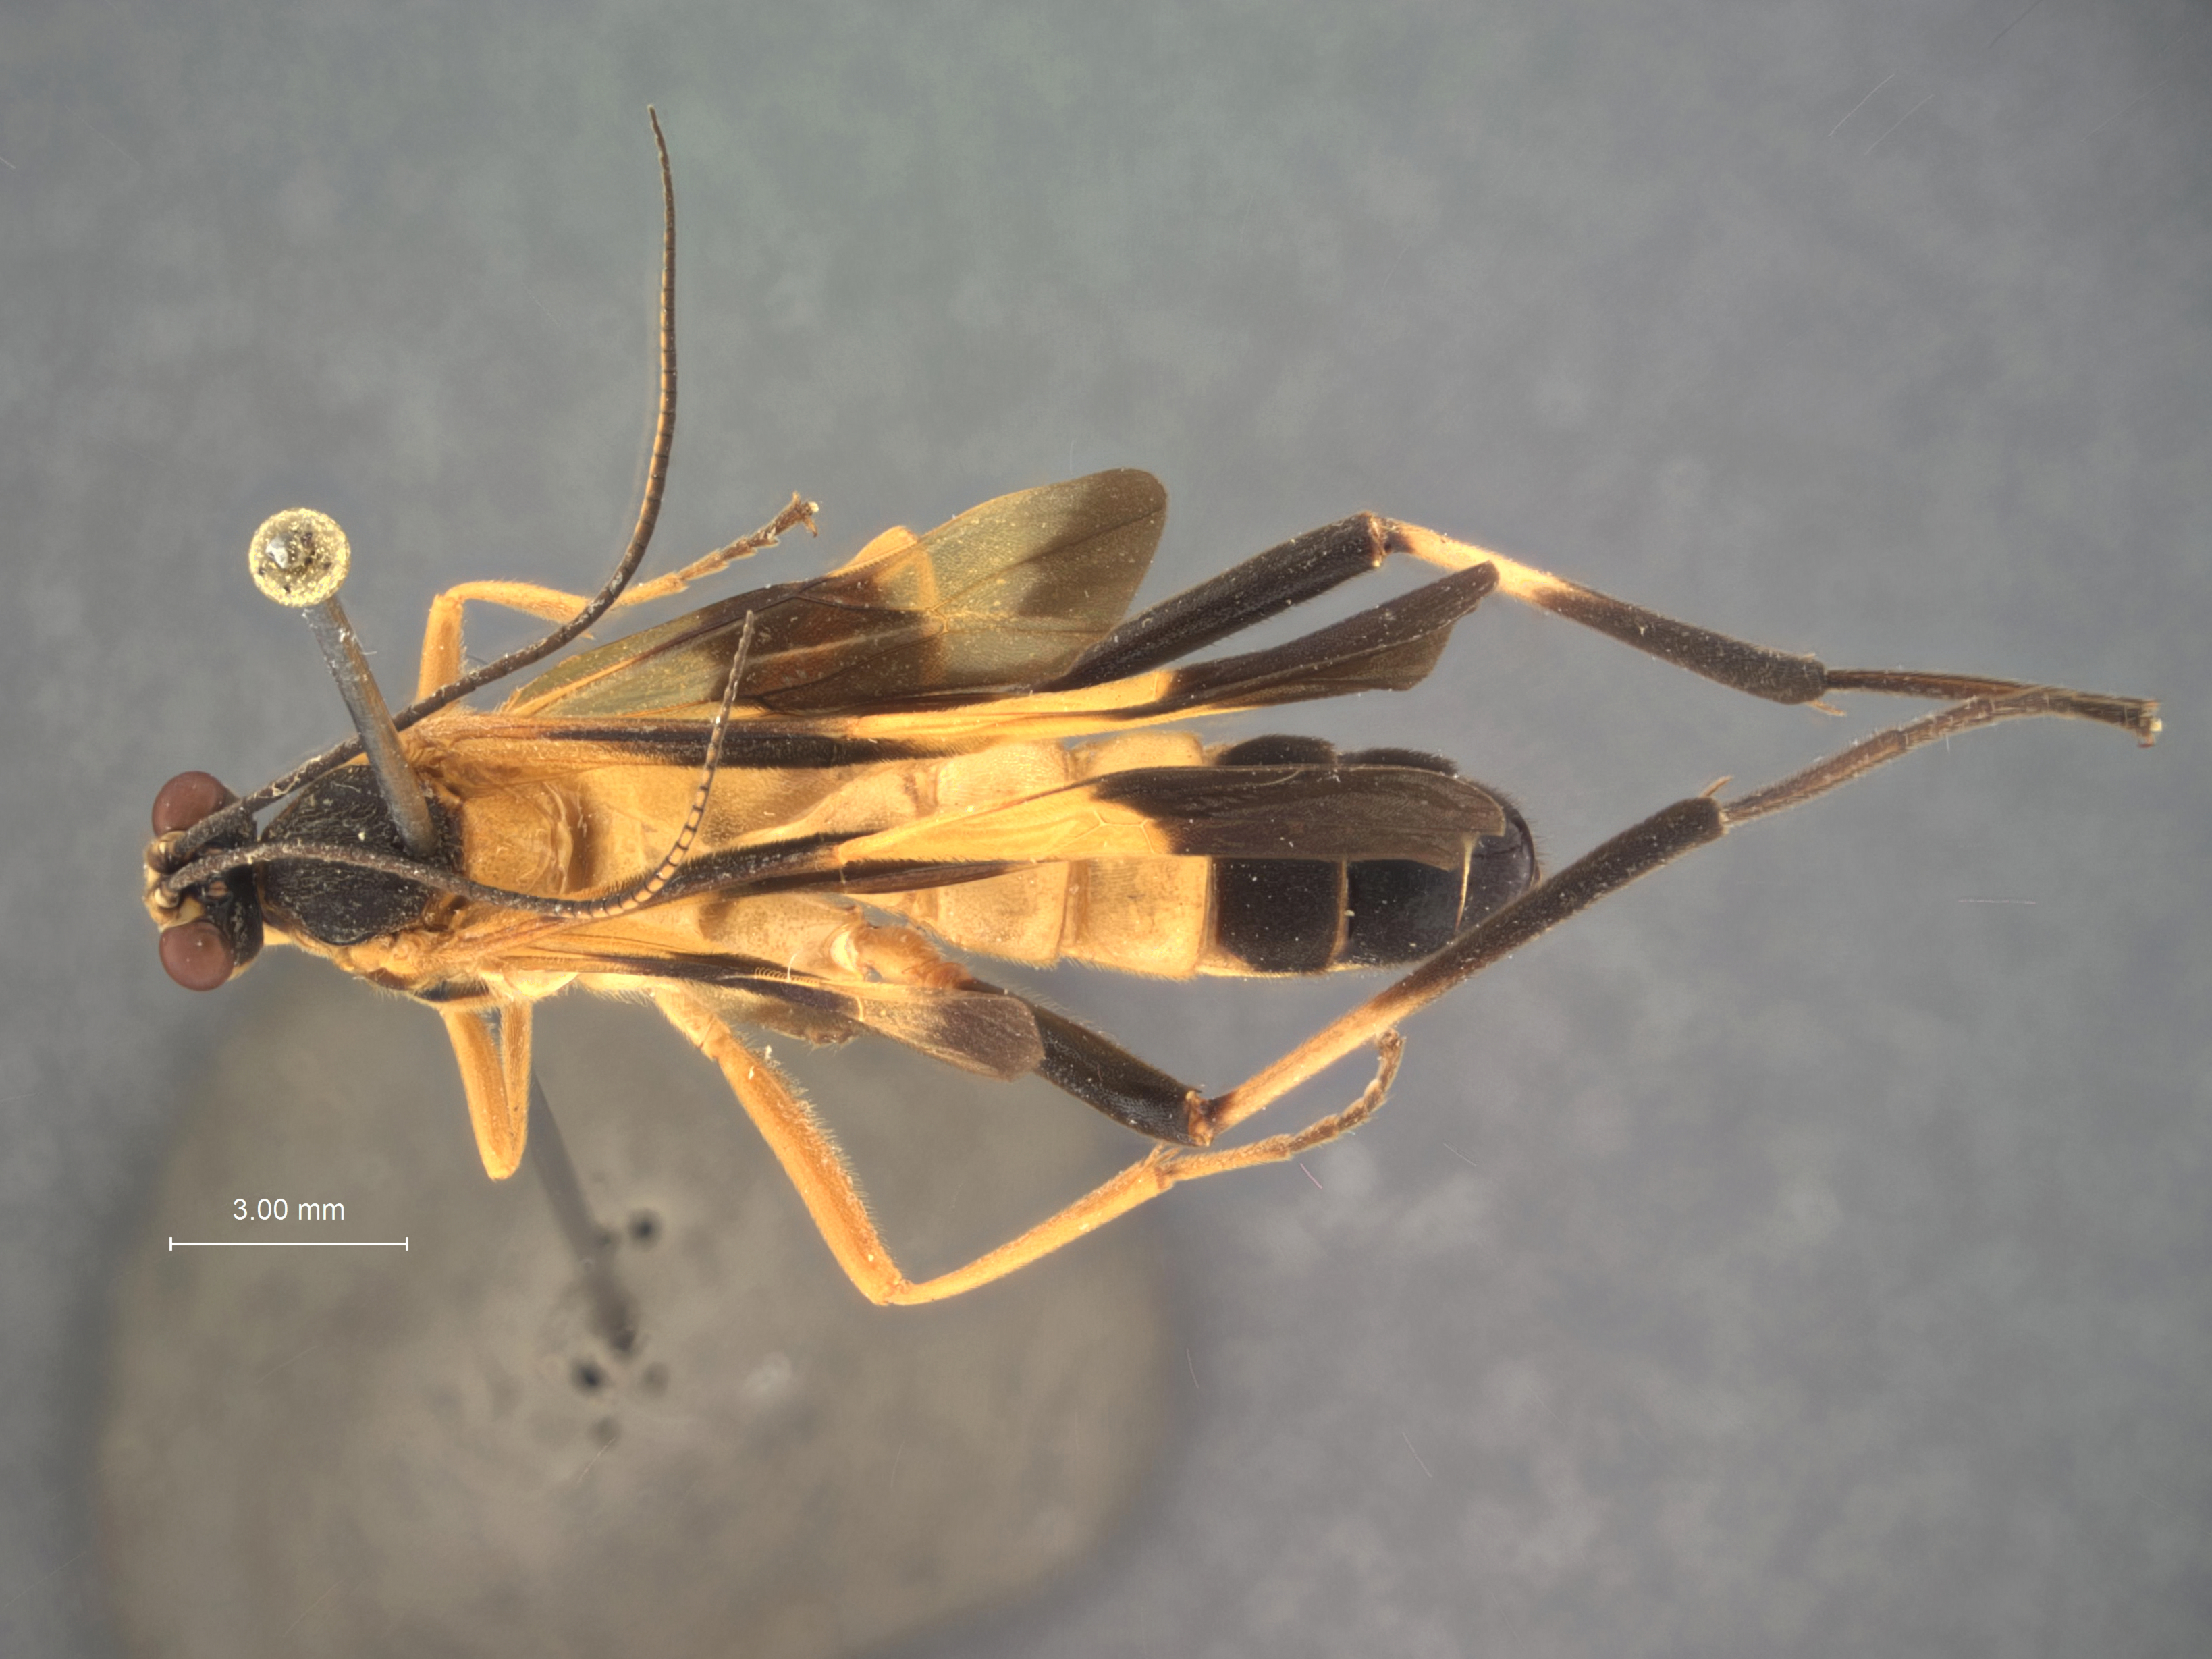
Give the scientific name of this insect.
Daggoo philoctetes
